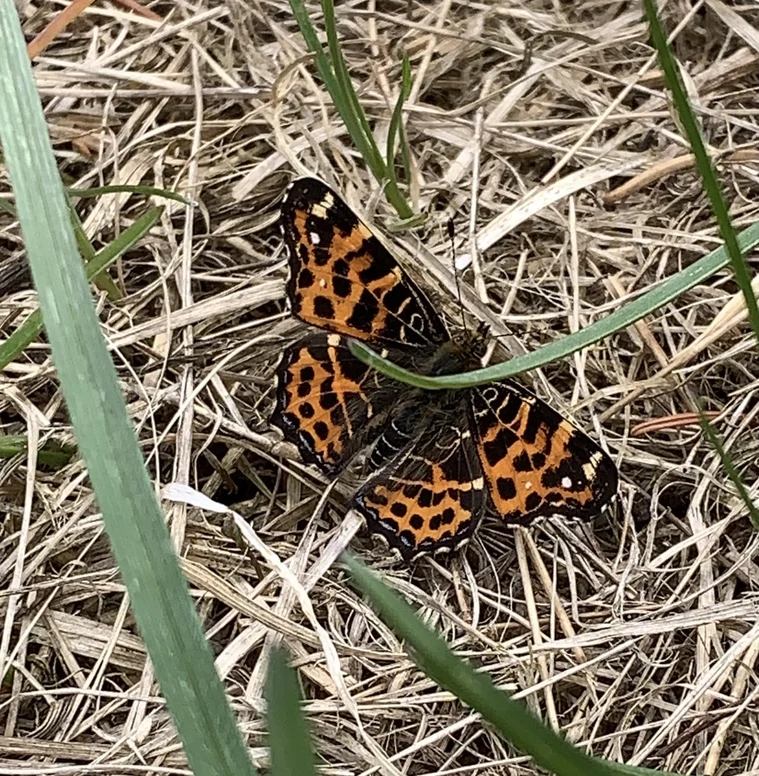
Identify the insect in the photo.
Araschnia levana
